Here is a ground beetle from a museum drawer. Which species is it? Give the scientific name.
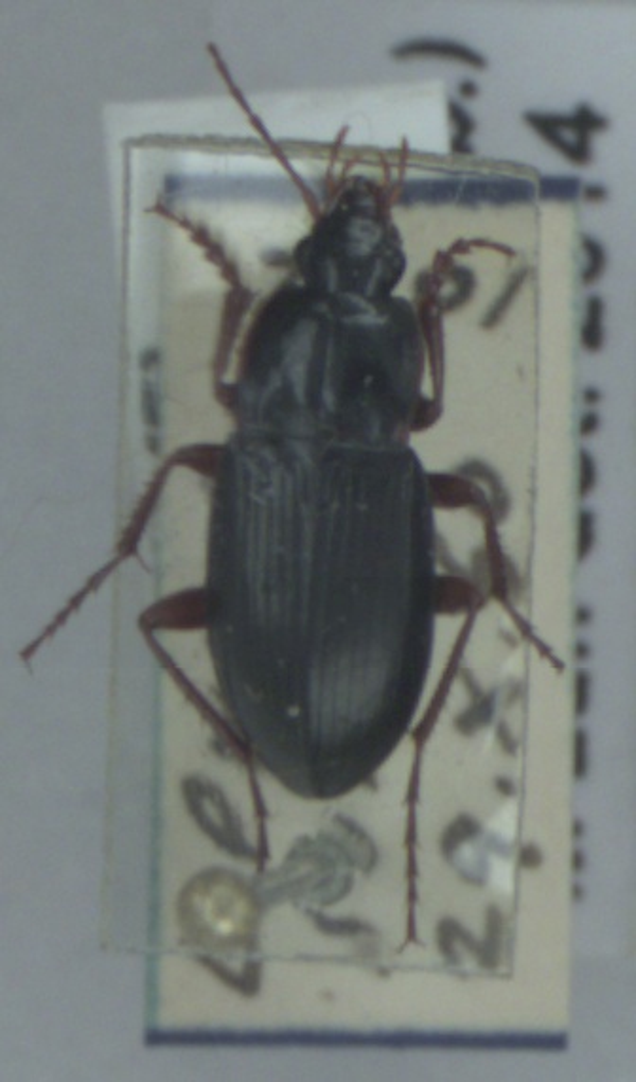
Calathus erratus
